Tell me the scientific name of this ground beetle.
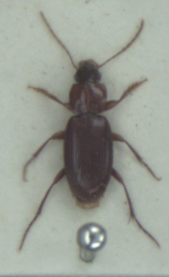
Platyderus depressus
